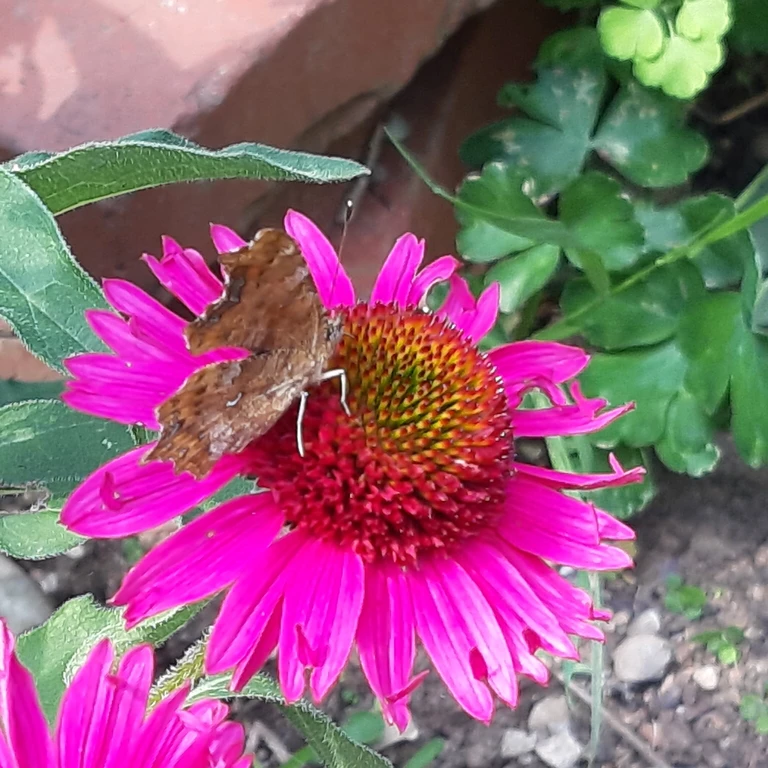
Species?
Polygonia c-album
